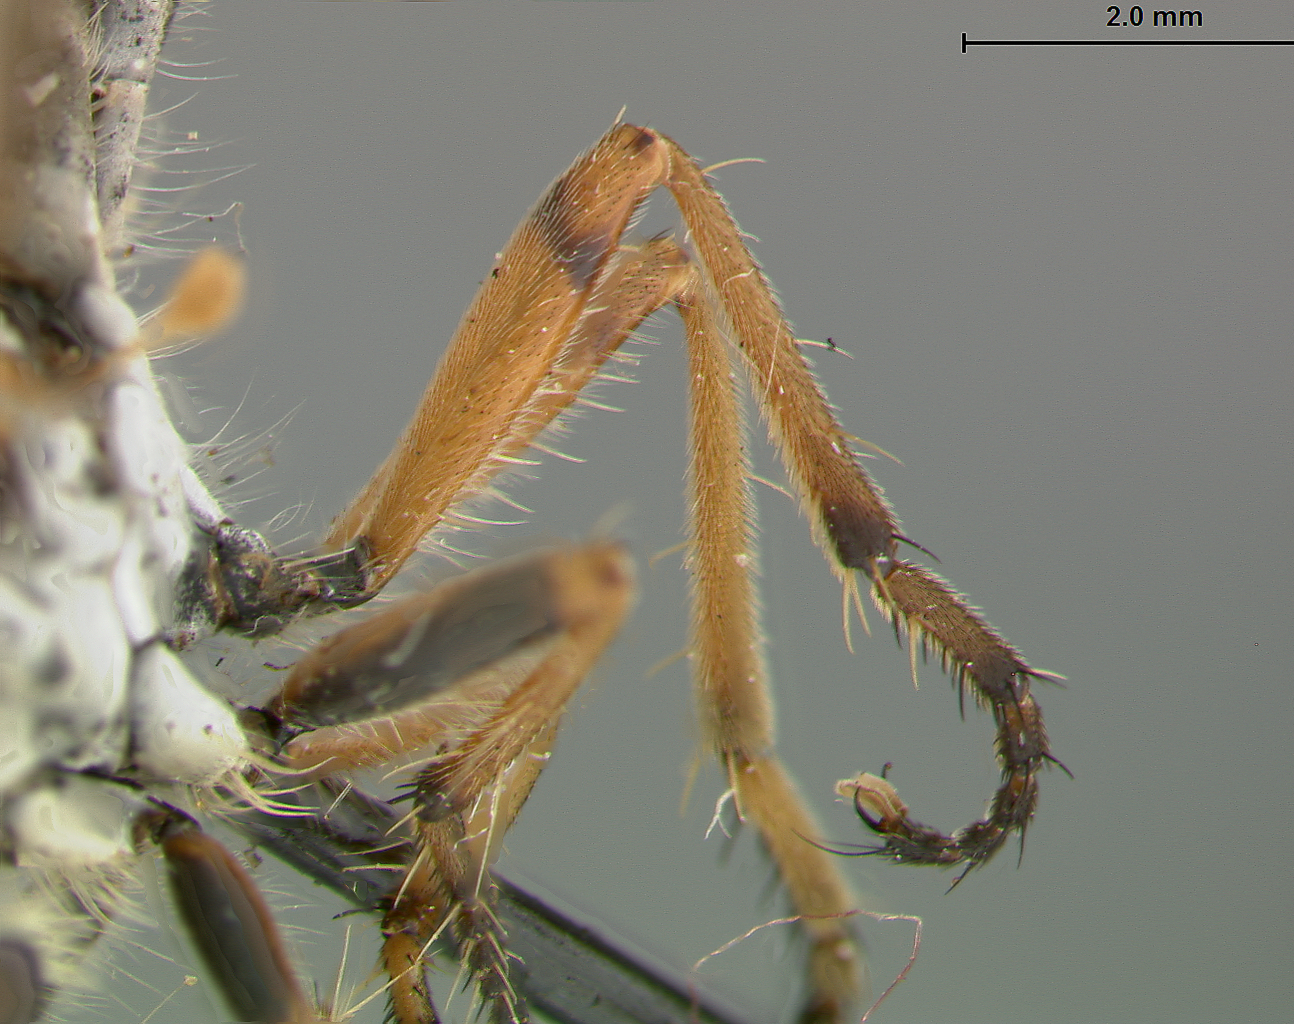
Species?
Ommatius flavicaudus
